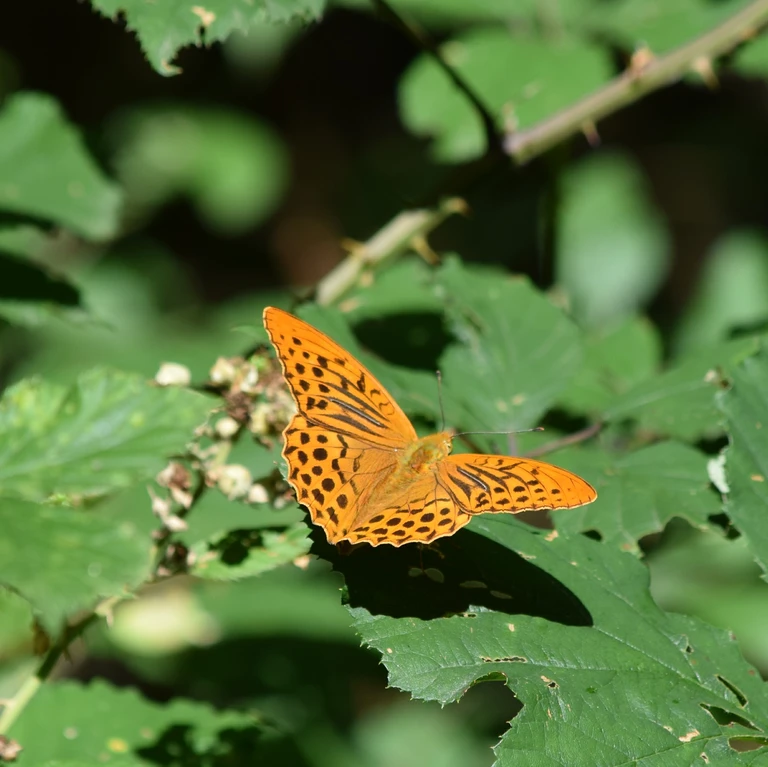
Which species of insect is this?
Argynnis paphia
